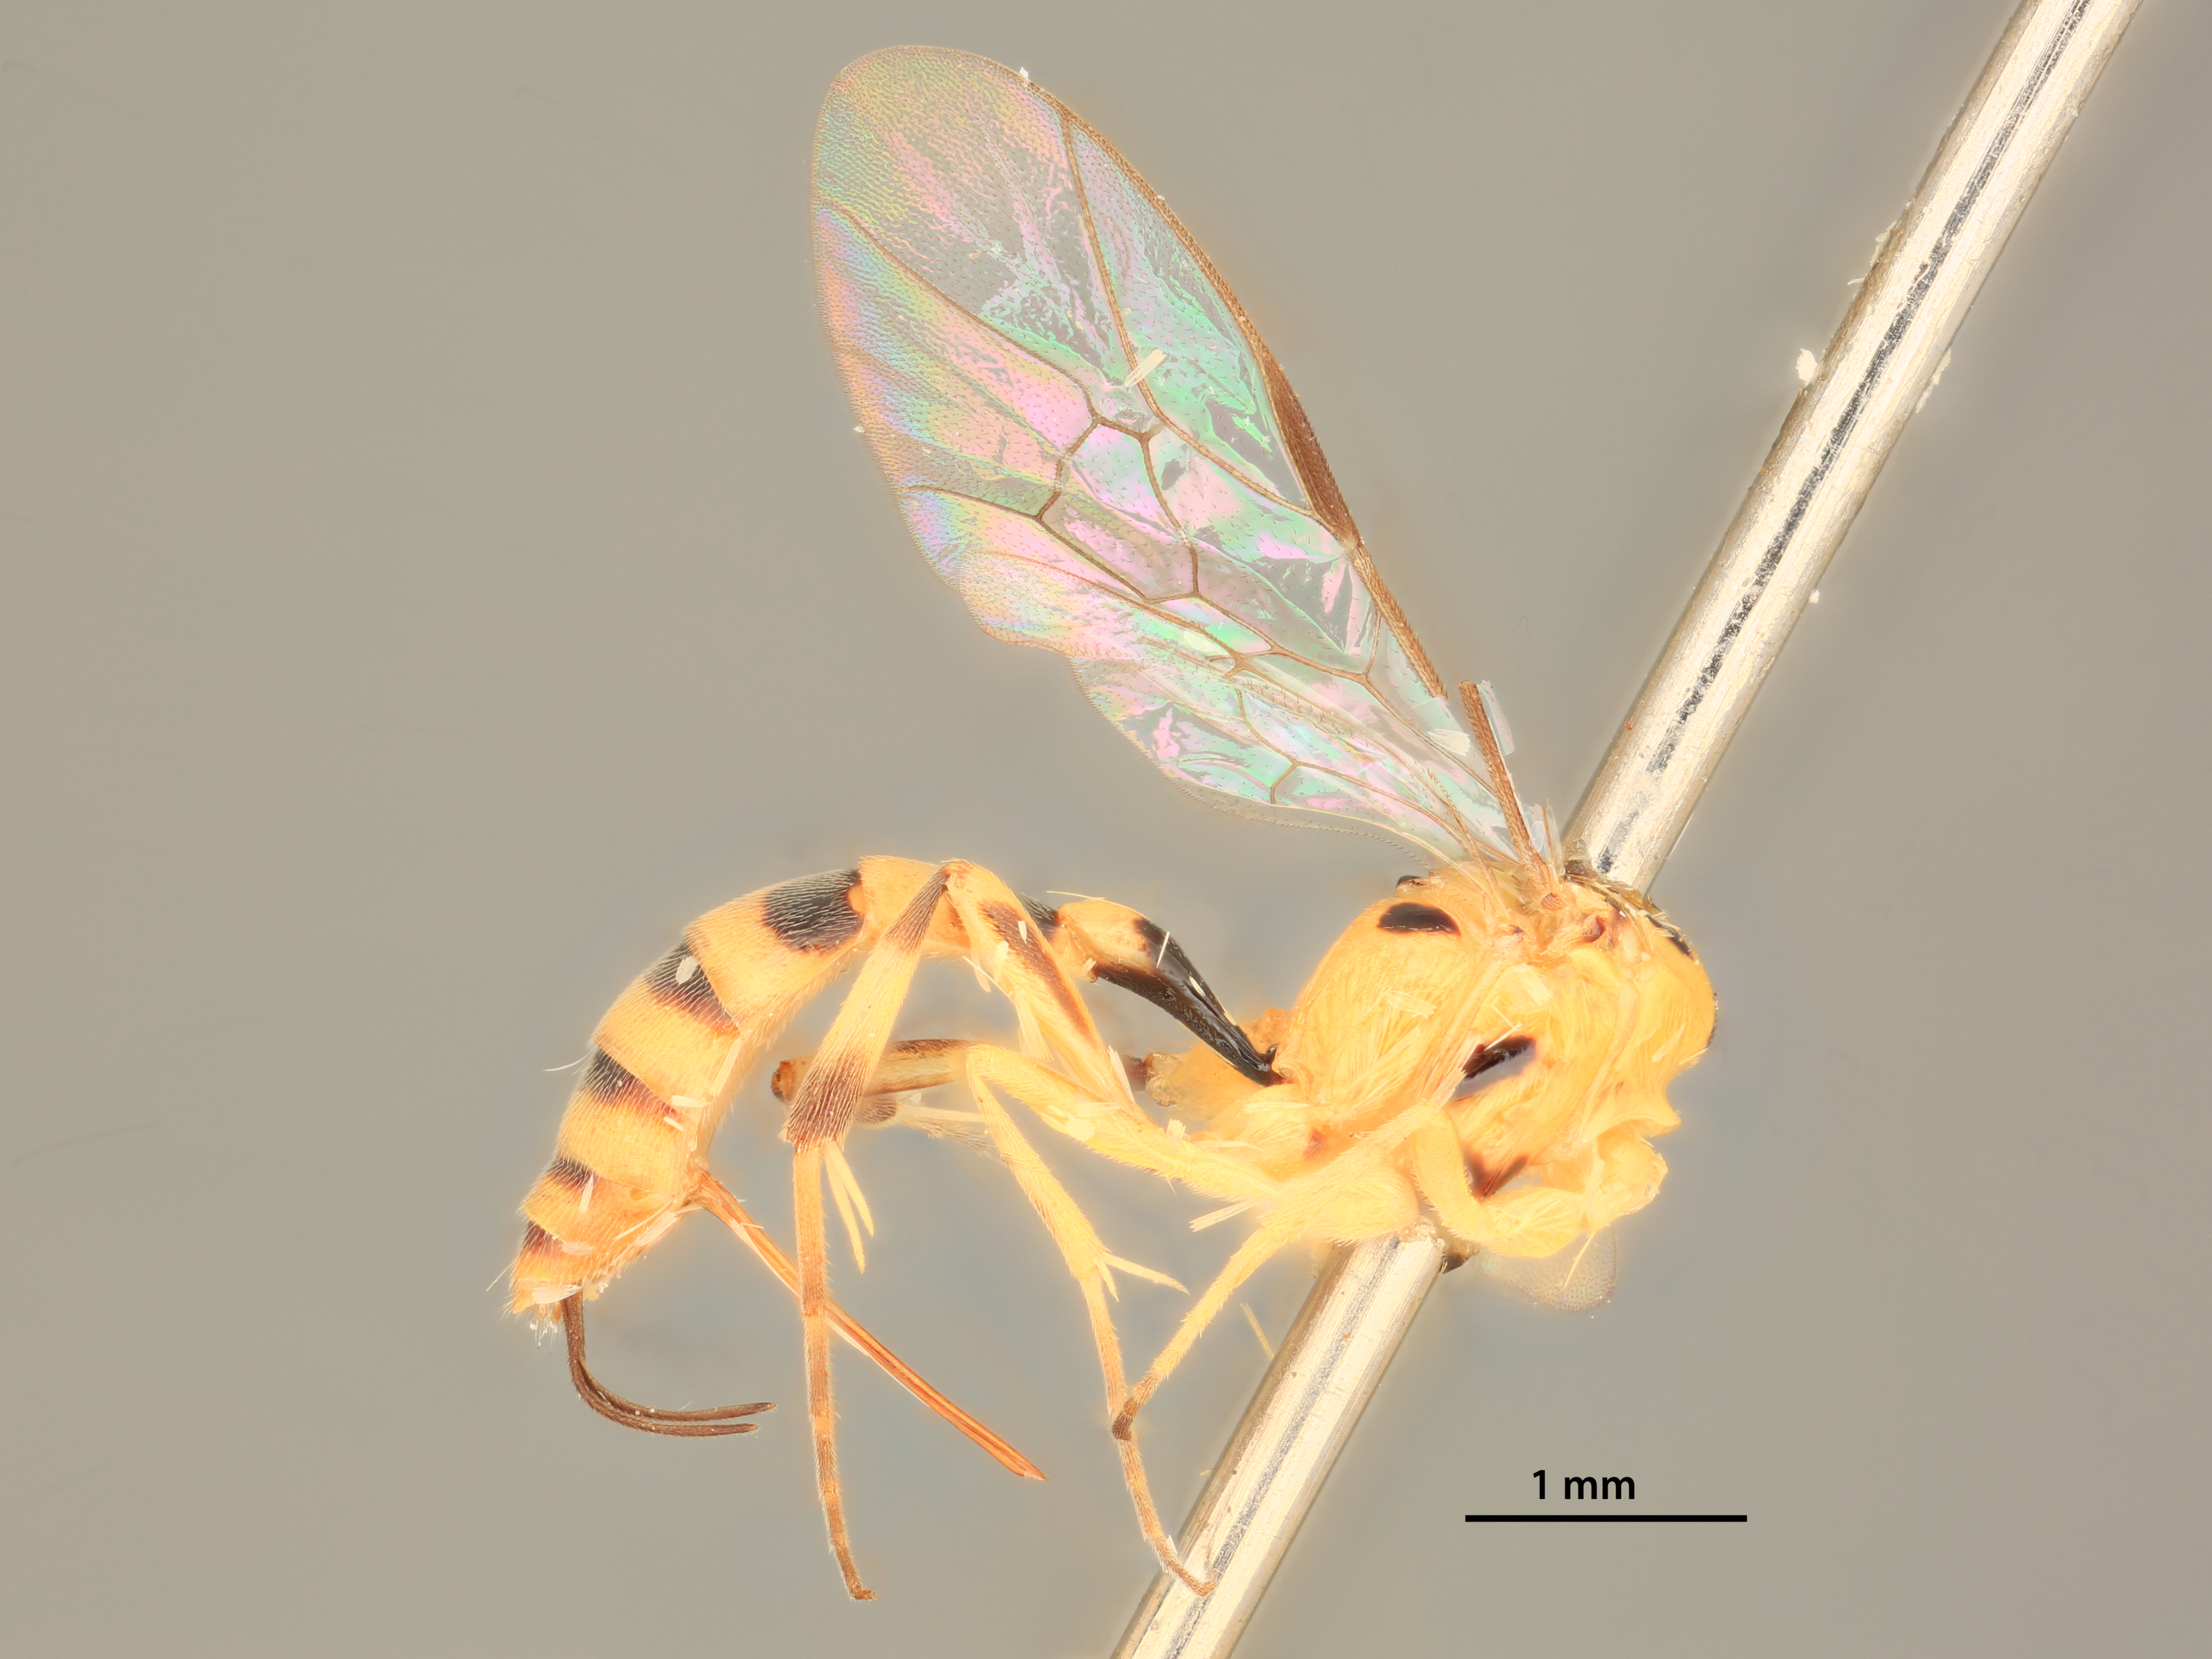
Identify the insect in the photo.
Habryllia cosmeta
